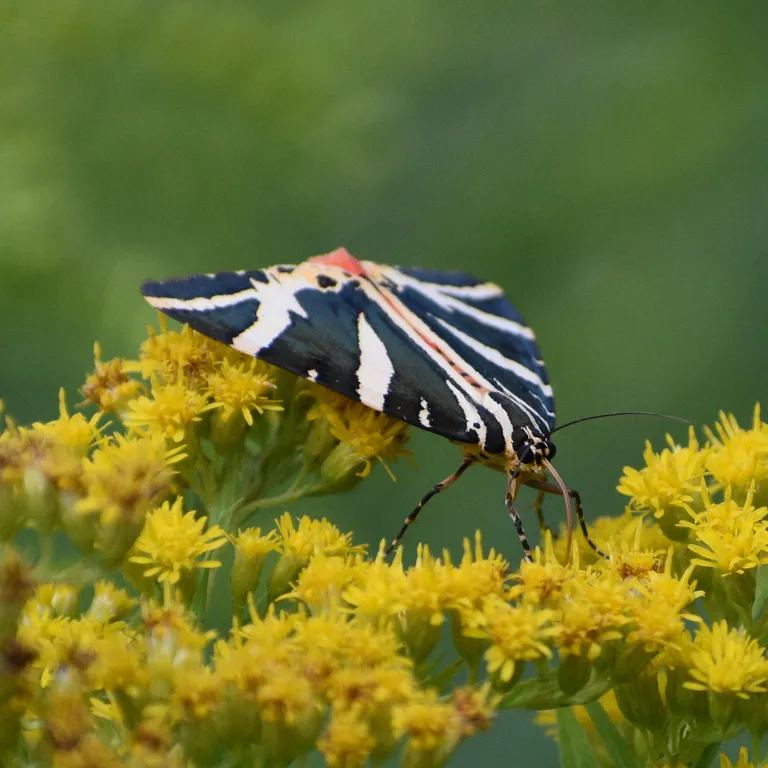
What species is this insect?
Euplagia quadripunctaria
